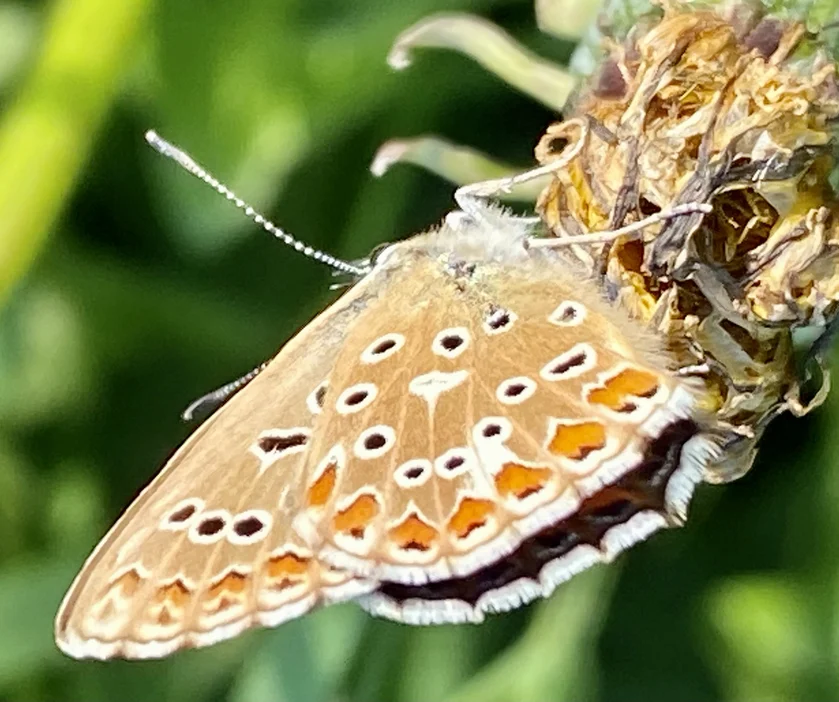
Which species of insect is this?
Lysandra bellargus
